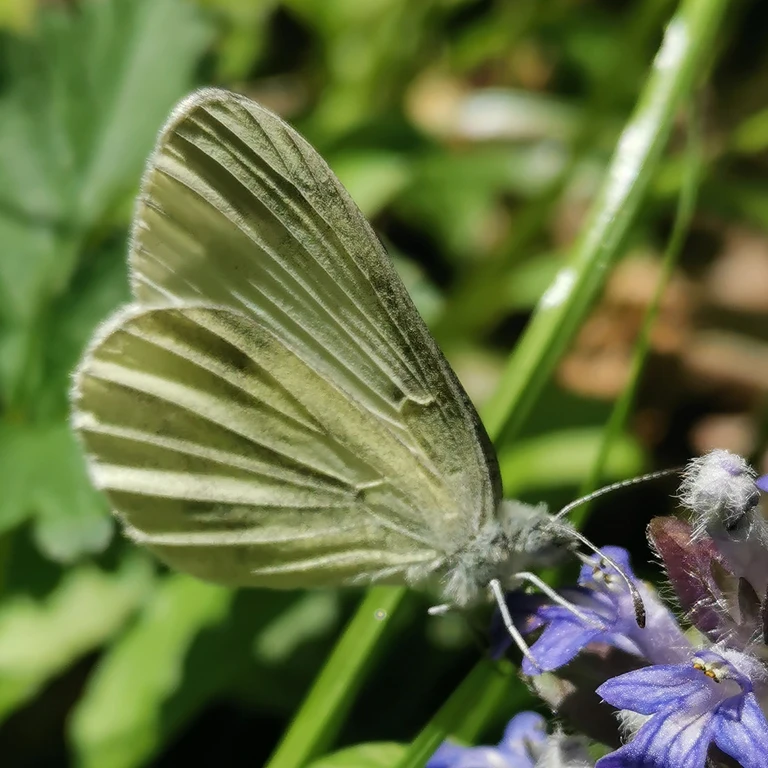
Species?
Leptidea sinapis/juvernica
